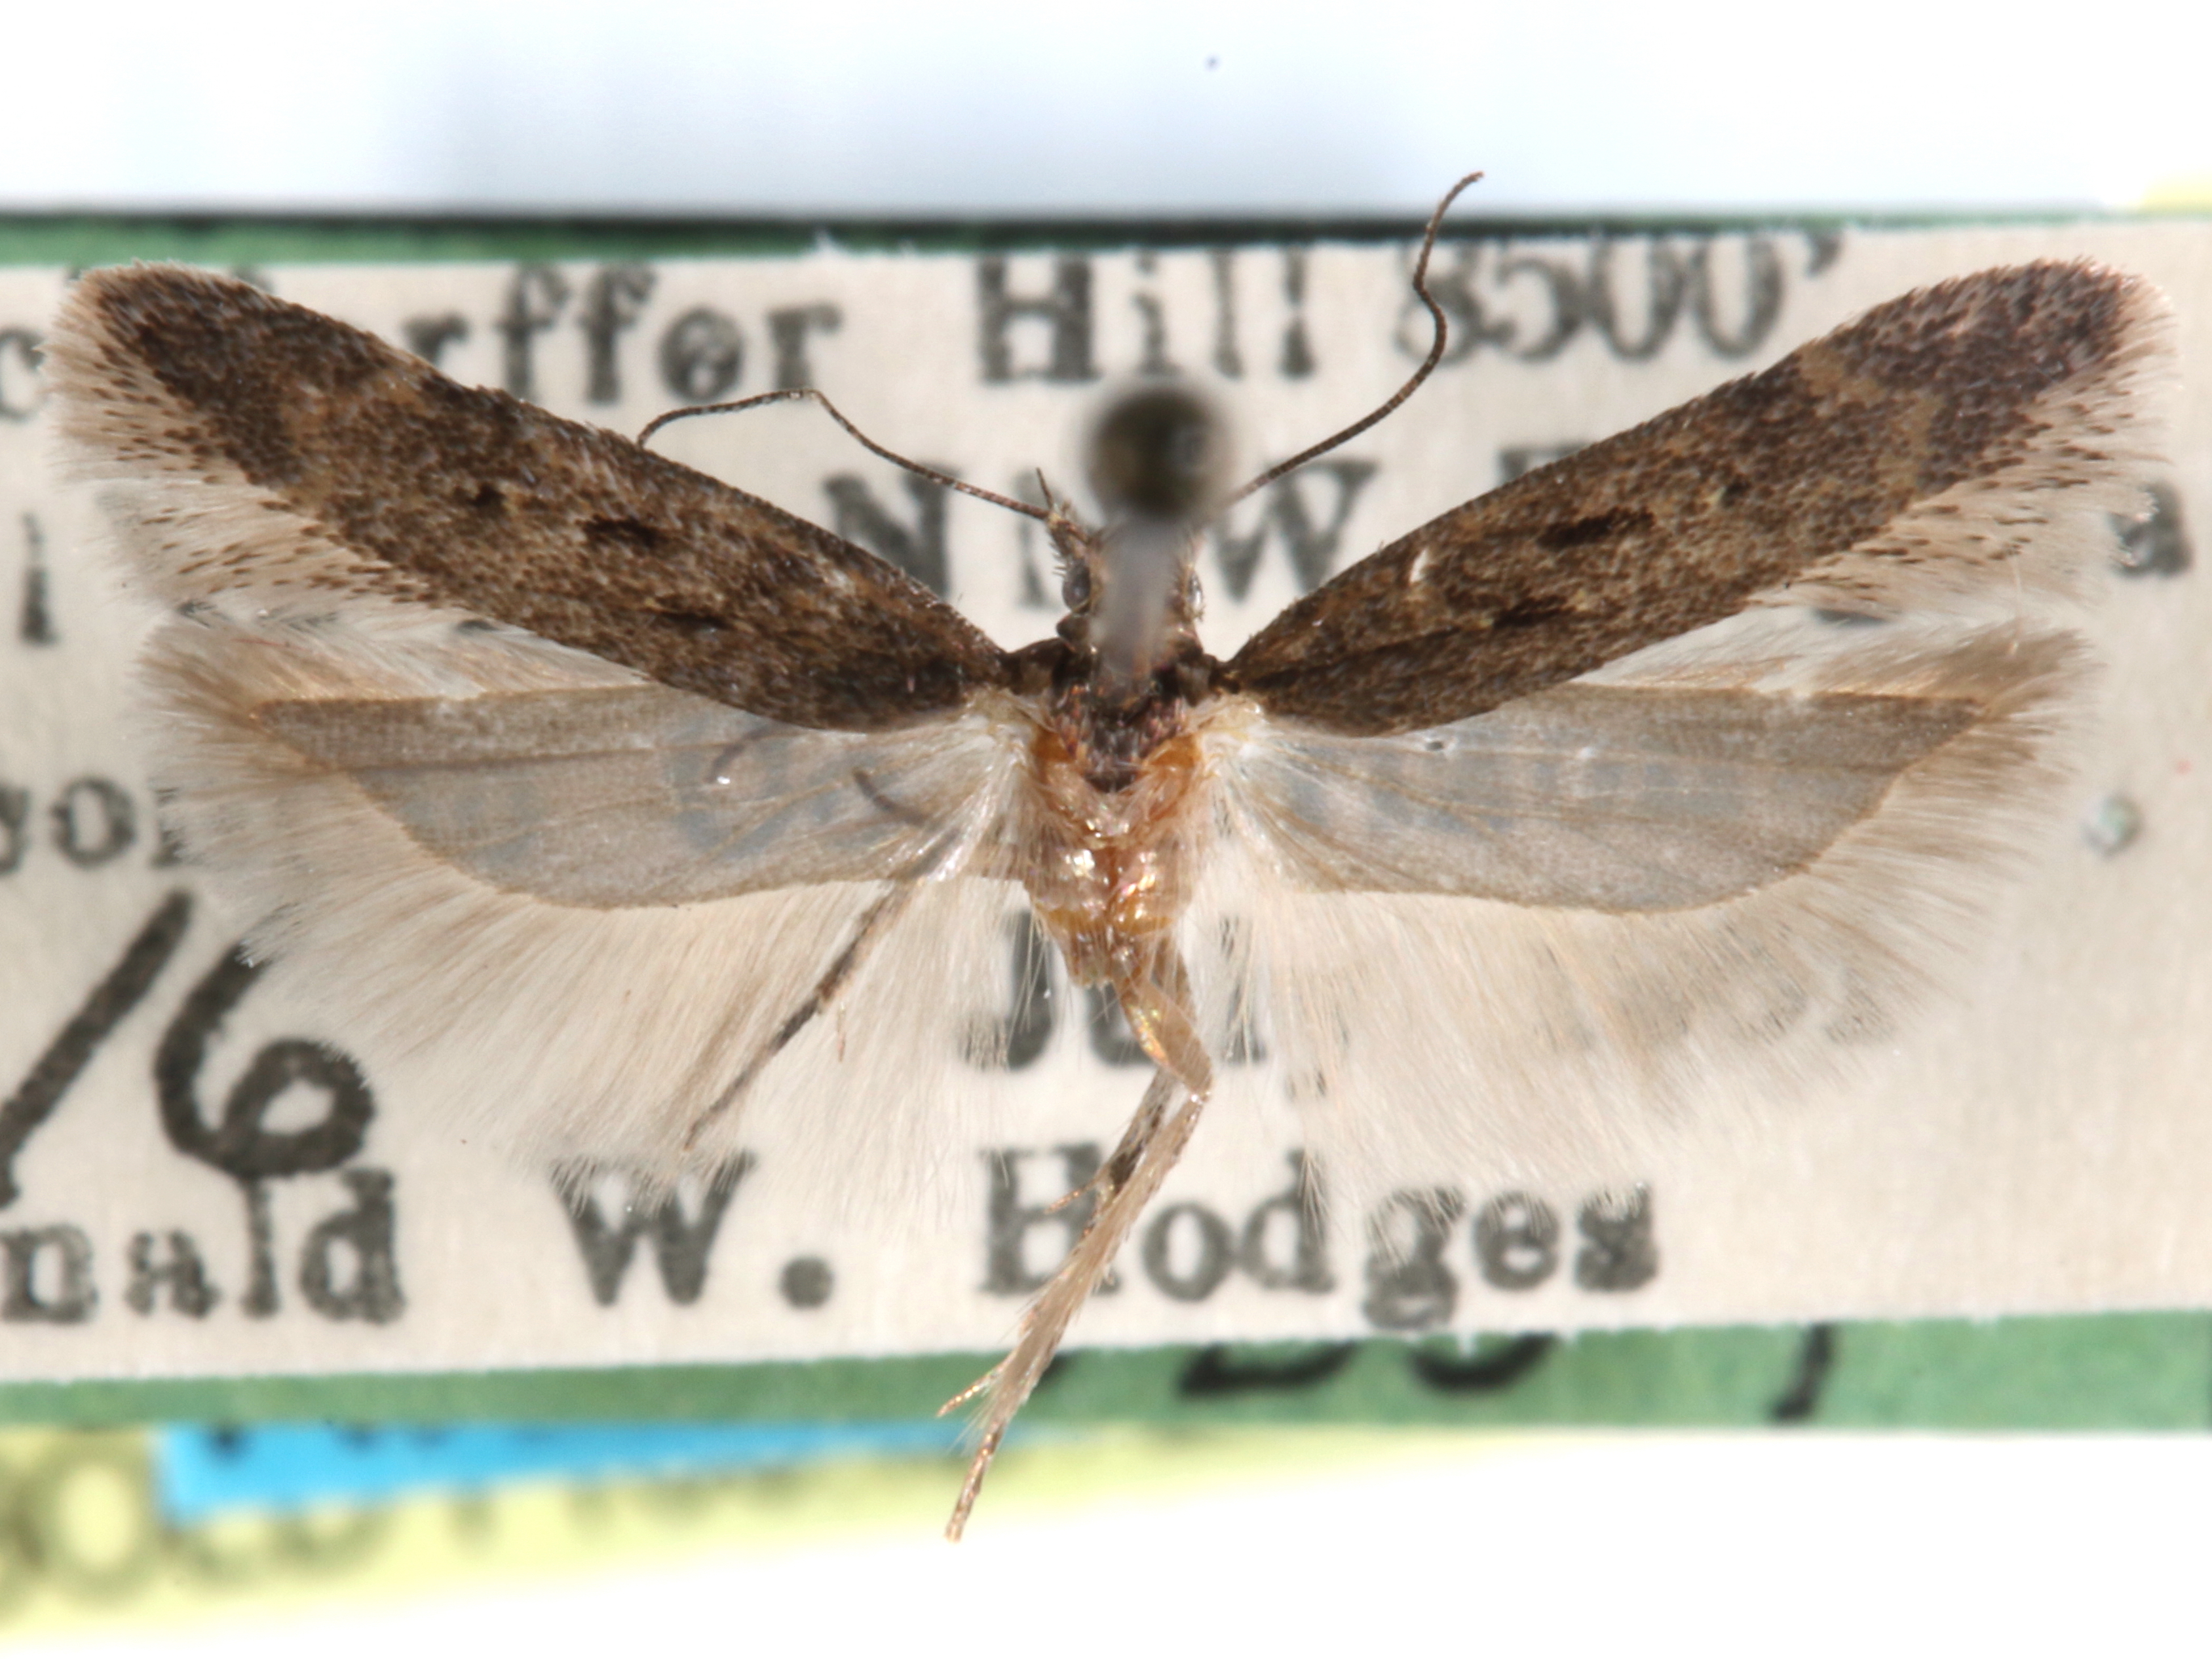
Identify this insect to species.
Chionodes nubis
